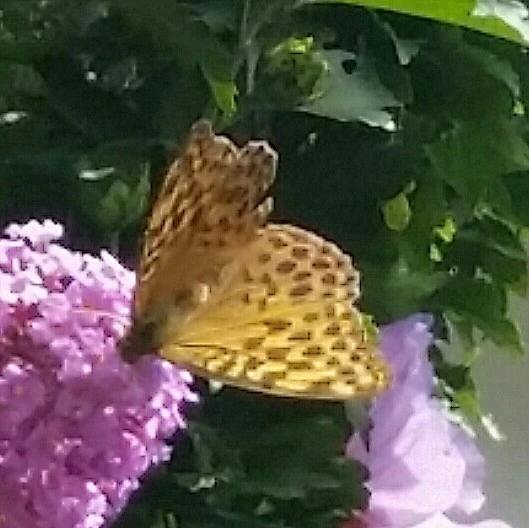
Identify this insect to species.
Argynnis paphia
